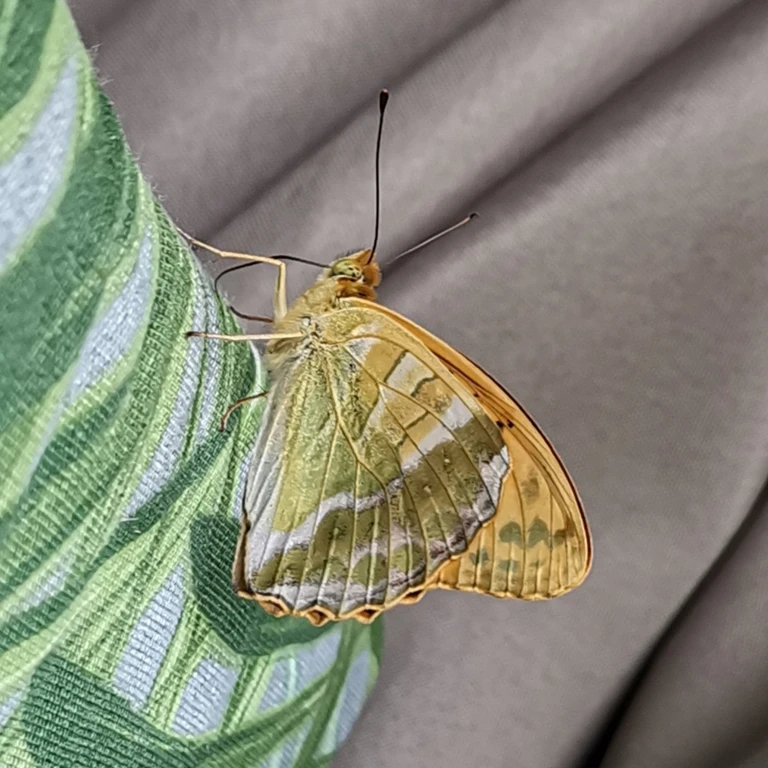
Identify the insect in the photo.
Argynnis paphia
